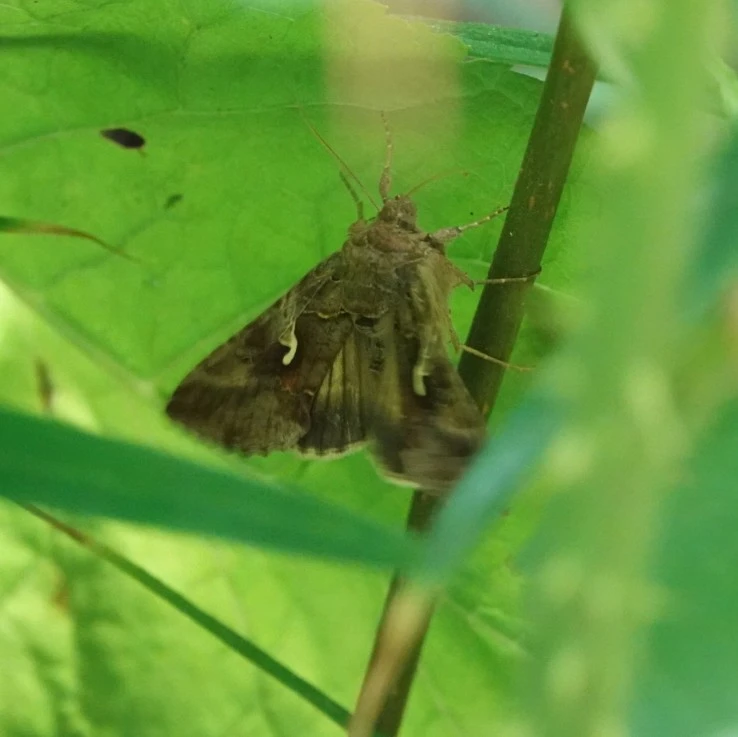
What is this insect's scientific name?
Autographa gamma
